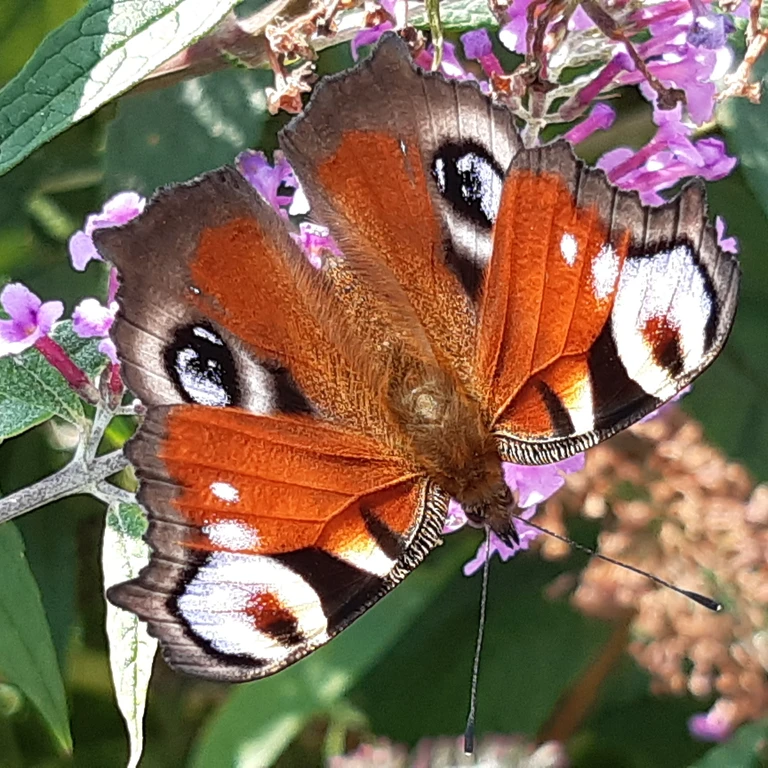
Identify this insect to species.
Aglais io
